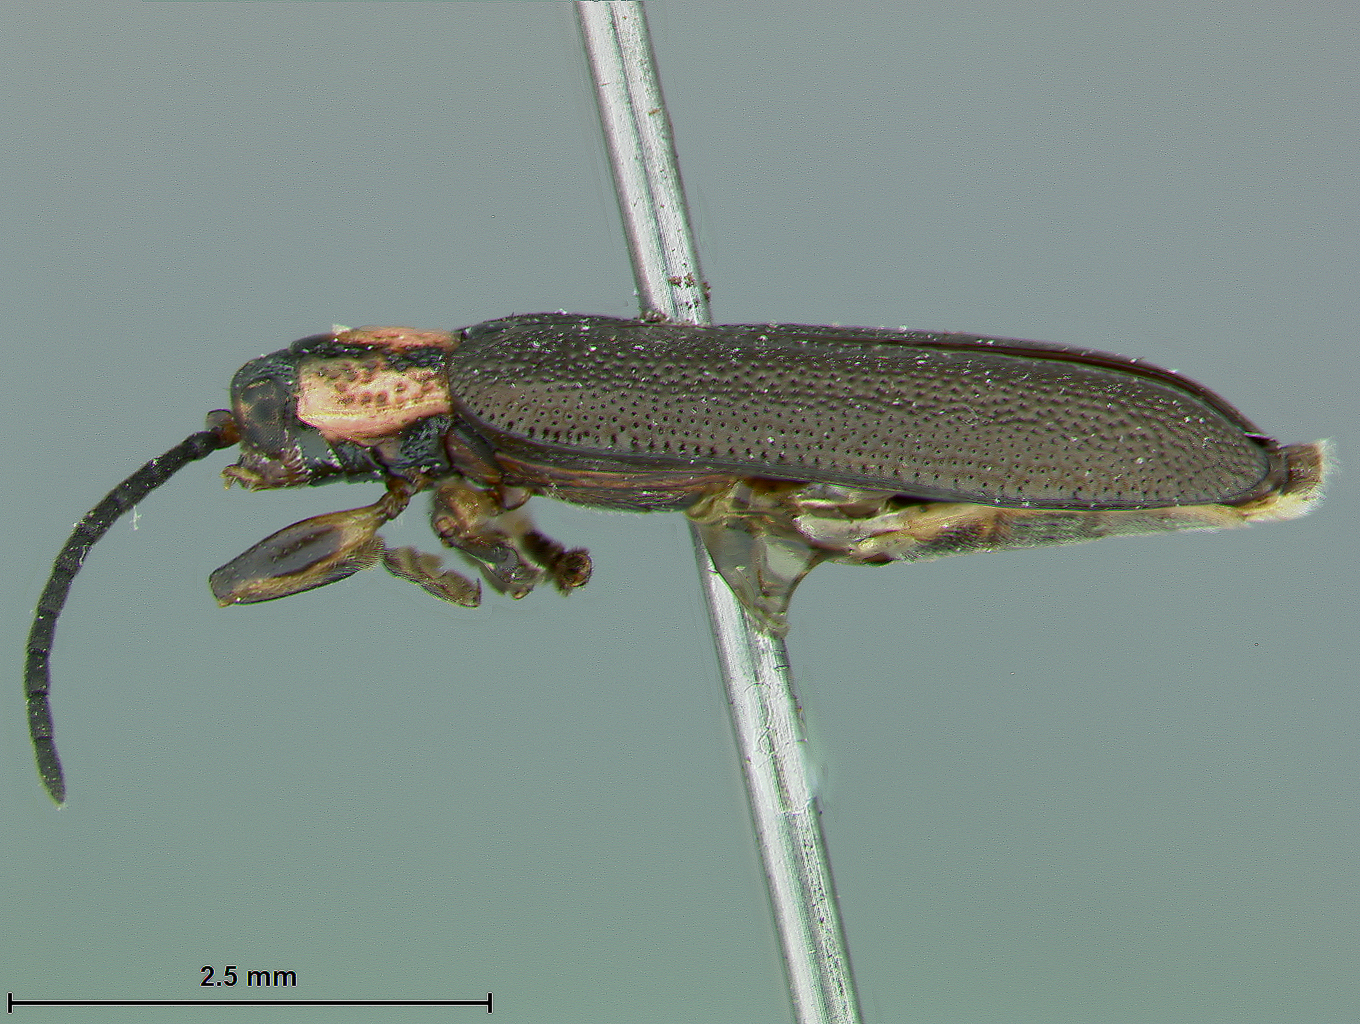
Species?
Cephaloleia irregularis
